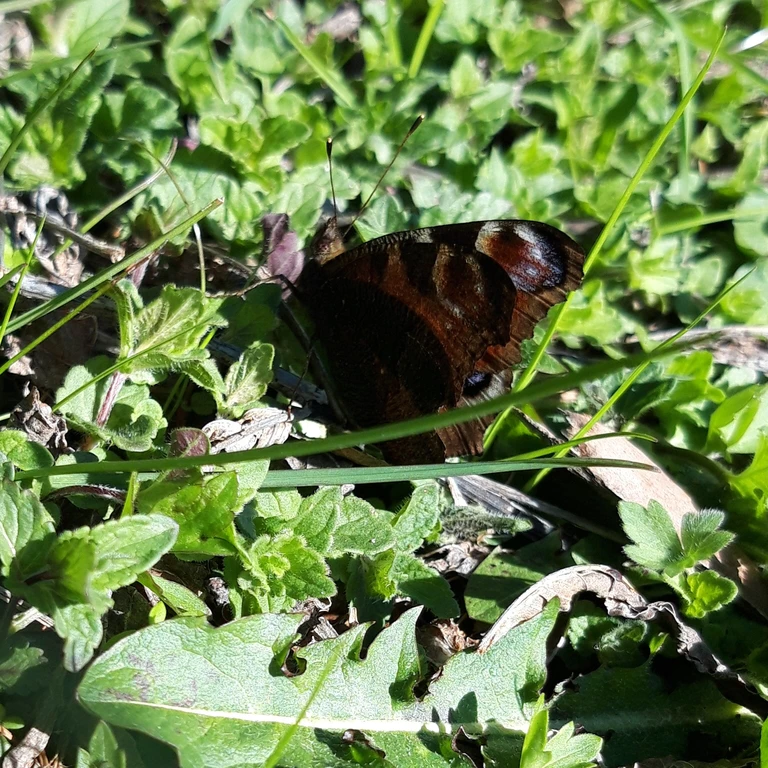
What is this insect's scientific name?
Aglais io
